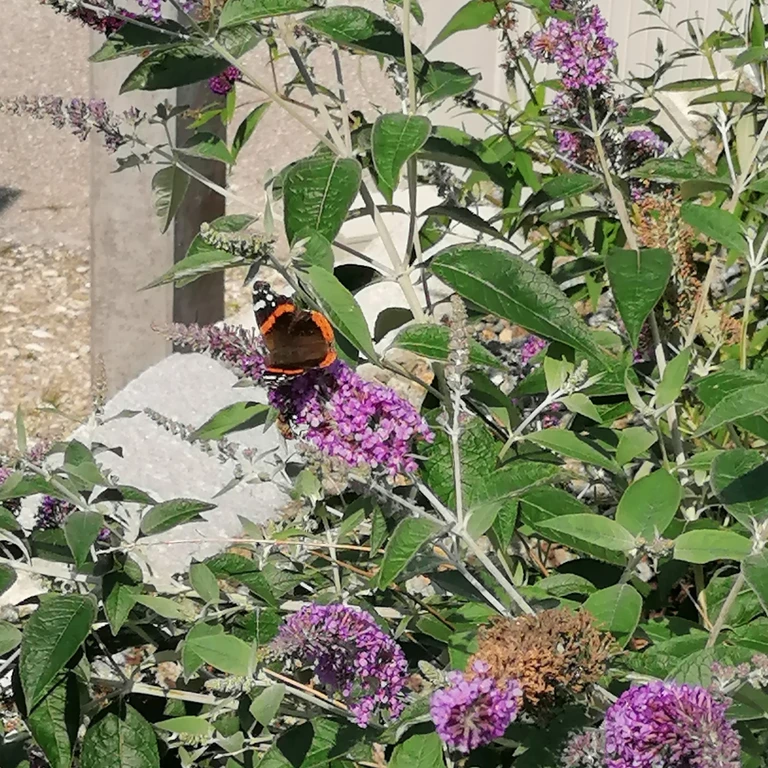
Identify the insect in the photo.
Vanessa atalanta
